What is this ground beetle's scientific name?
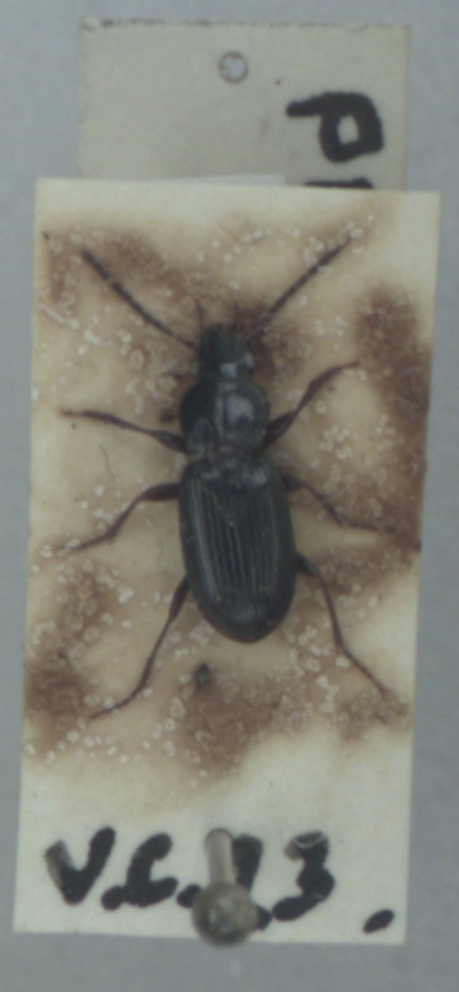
Pterostichus minor
